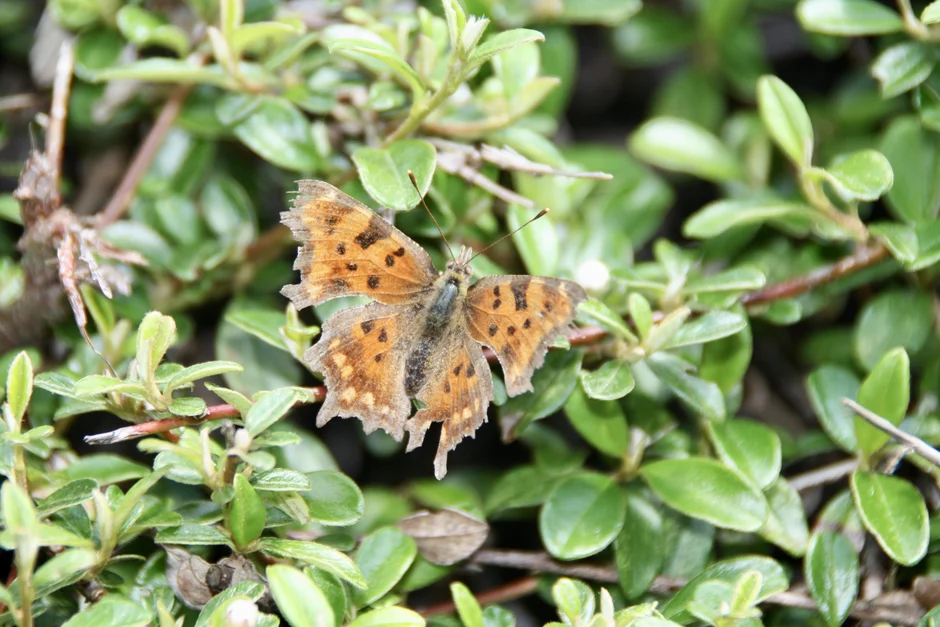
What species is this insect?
Polygonia c-album
